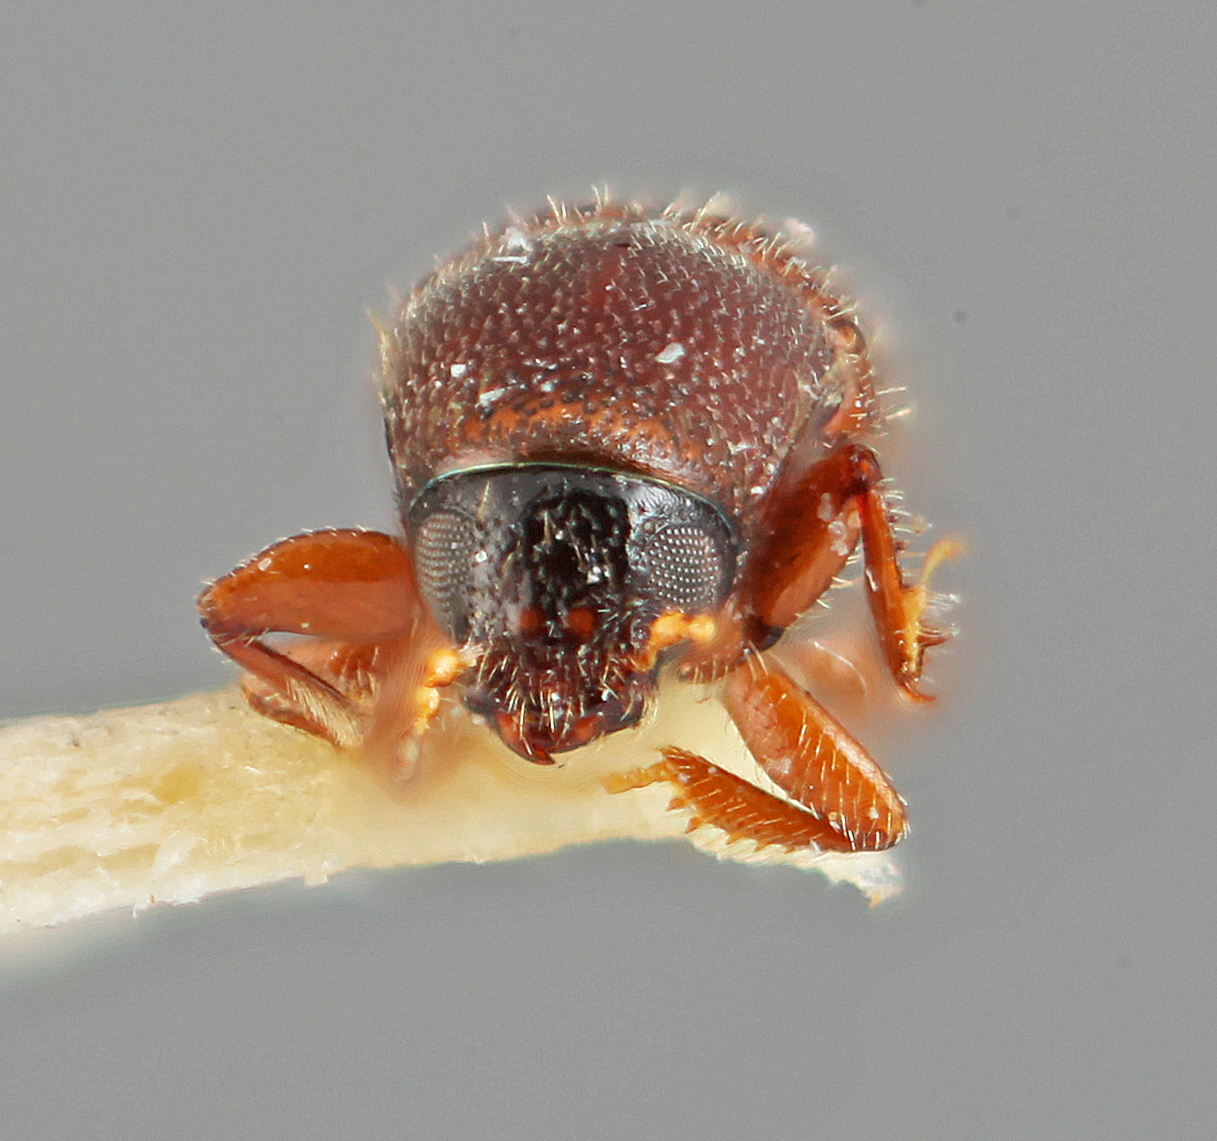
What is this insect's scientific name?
Microborus lautus
